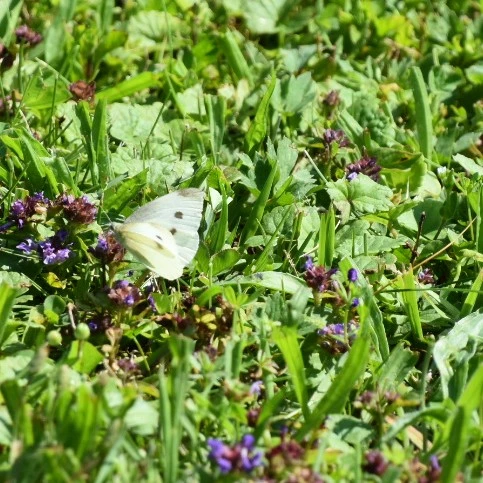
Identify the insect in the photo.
Pieris rapae
